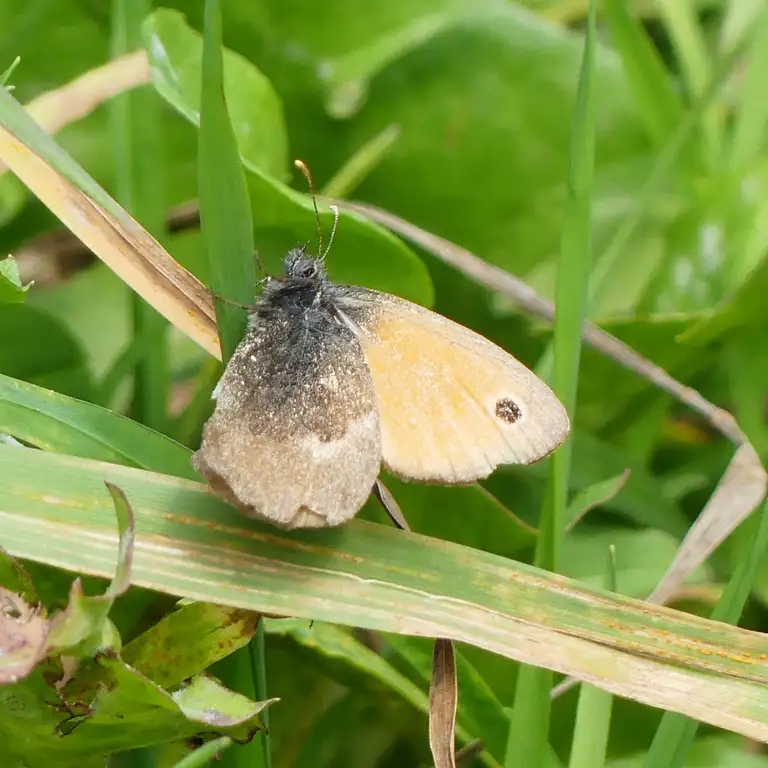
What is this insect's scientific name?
Coenonympha pamphilus
